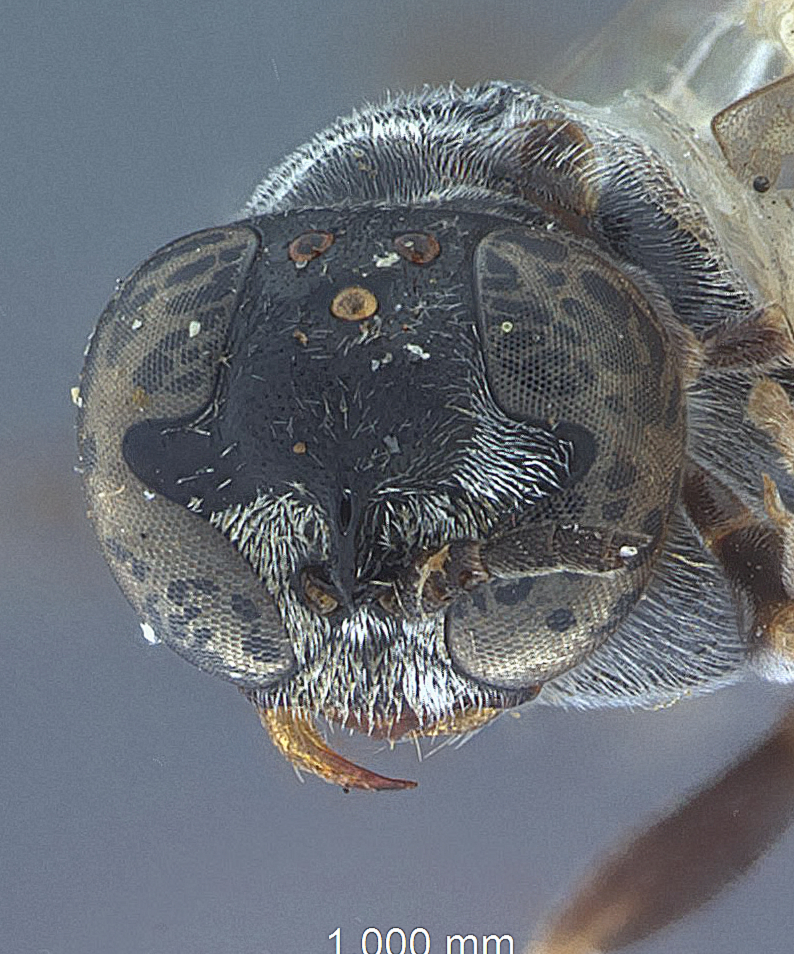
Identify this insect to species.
Trypoxylon okeanskayanum
